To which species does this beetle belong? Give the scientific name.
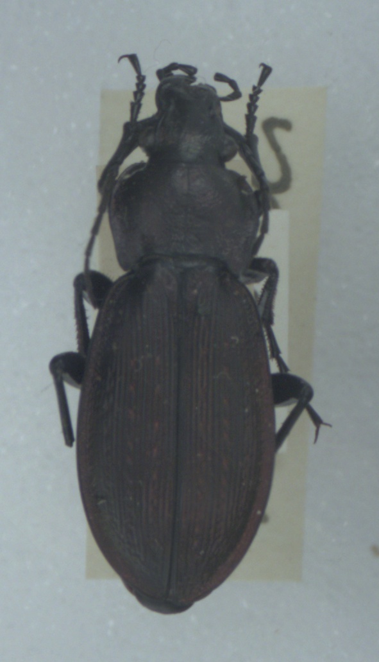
Carabus monilis
